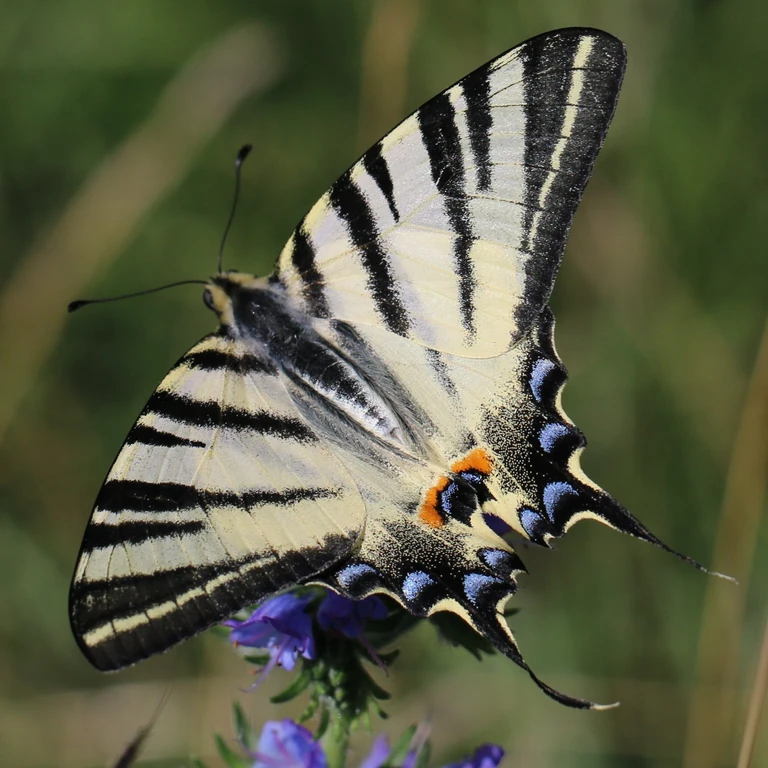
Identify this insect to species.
Iphiclides podalirius
